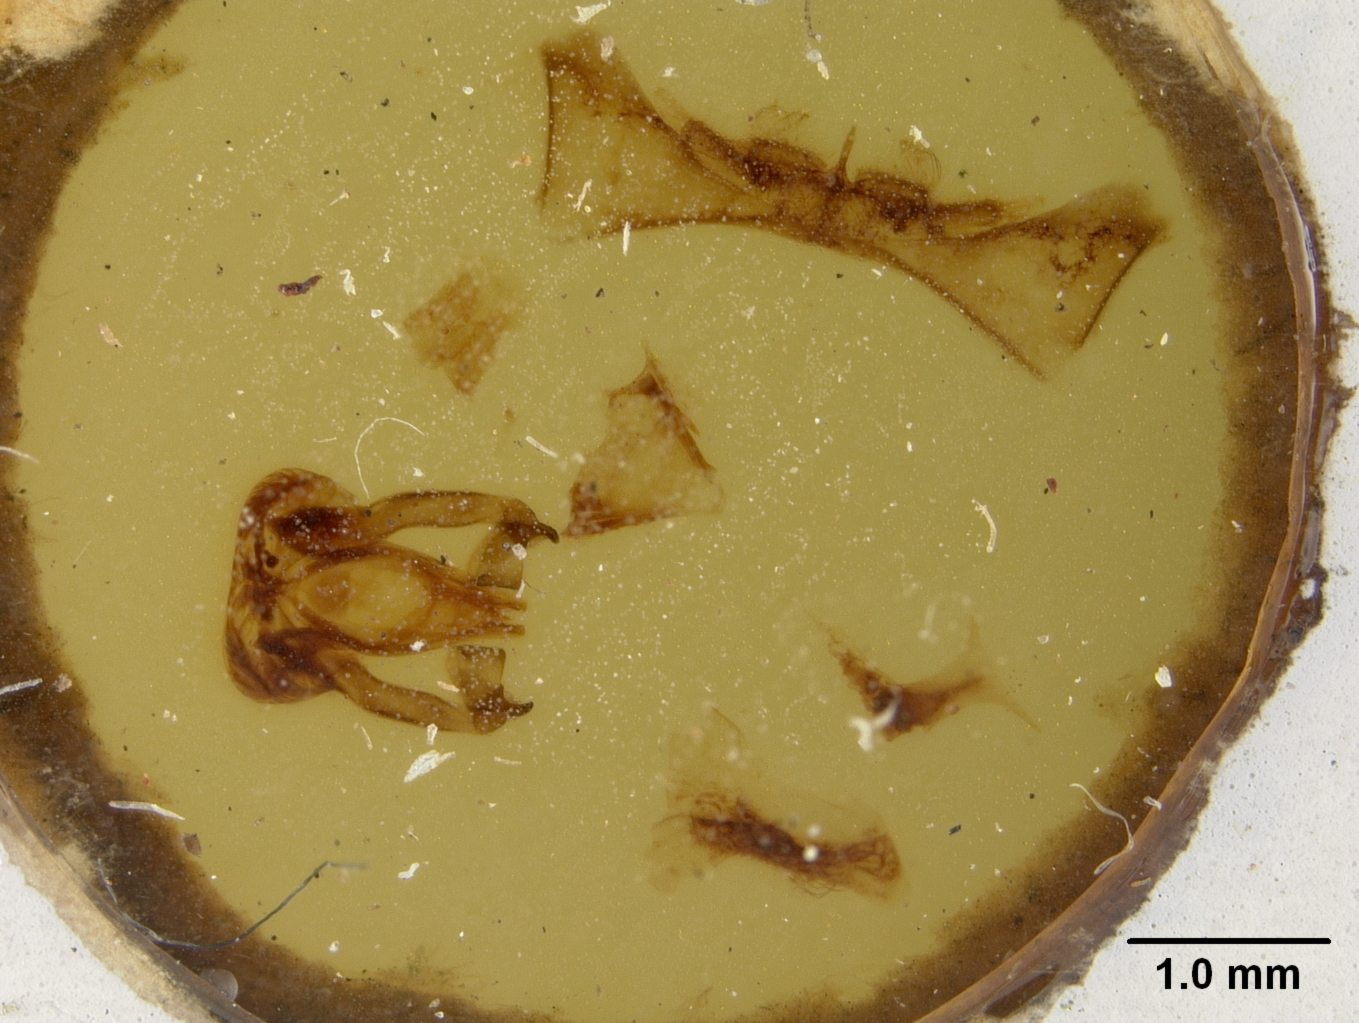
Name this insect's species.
Megachile shermani
